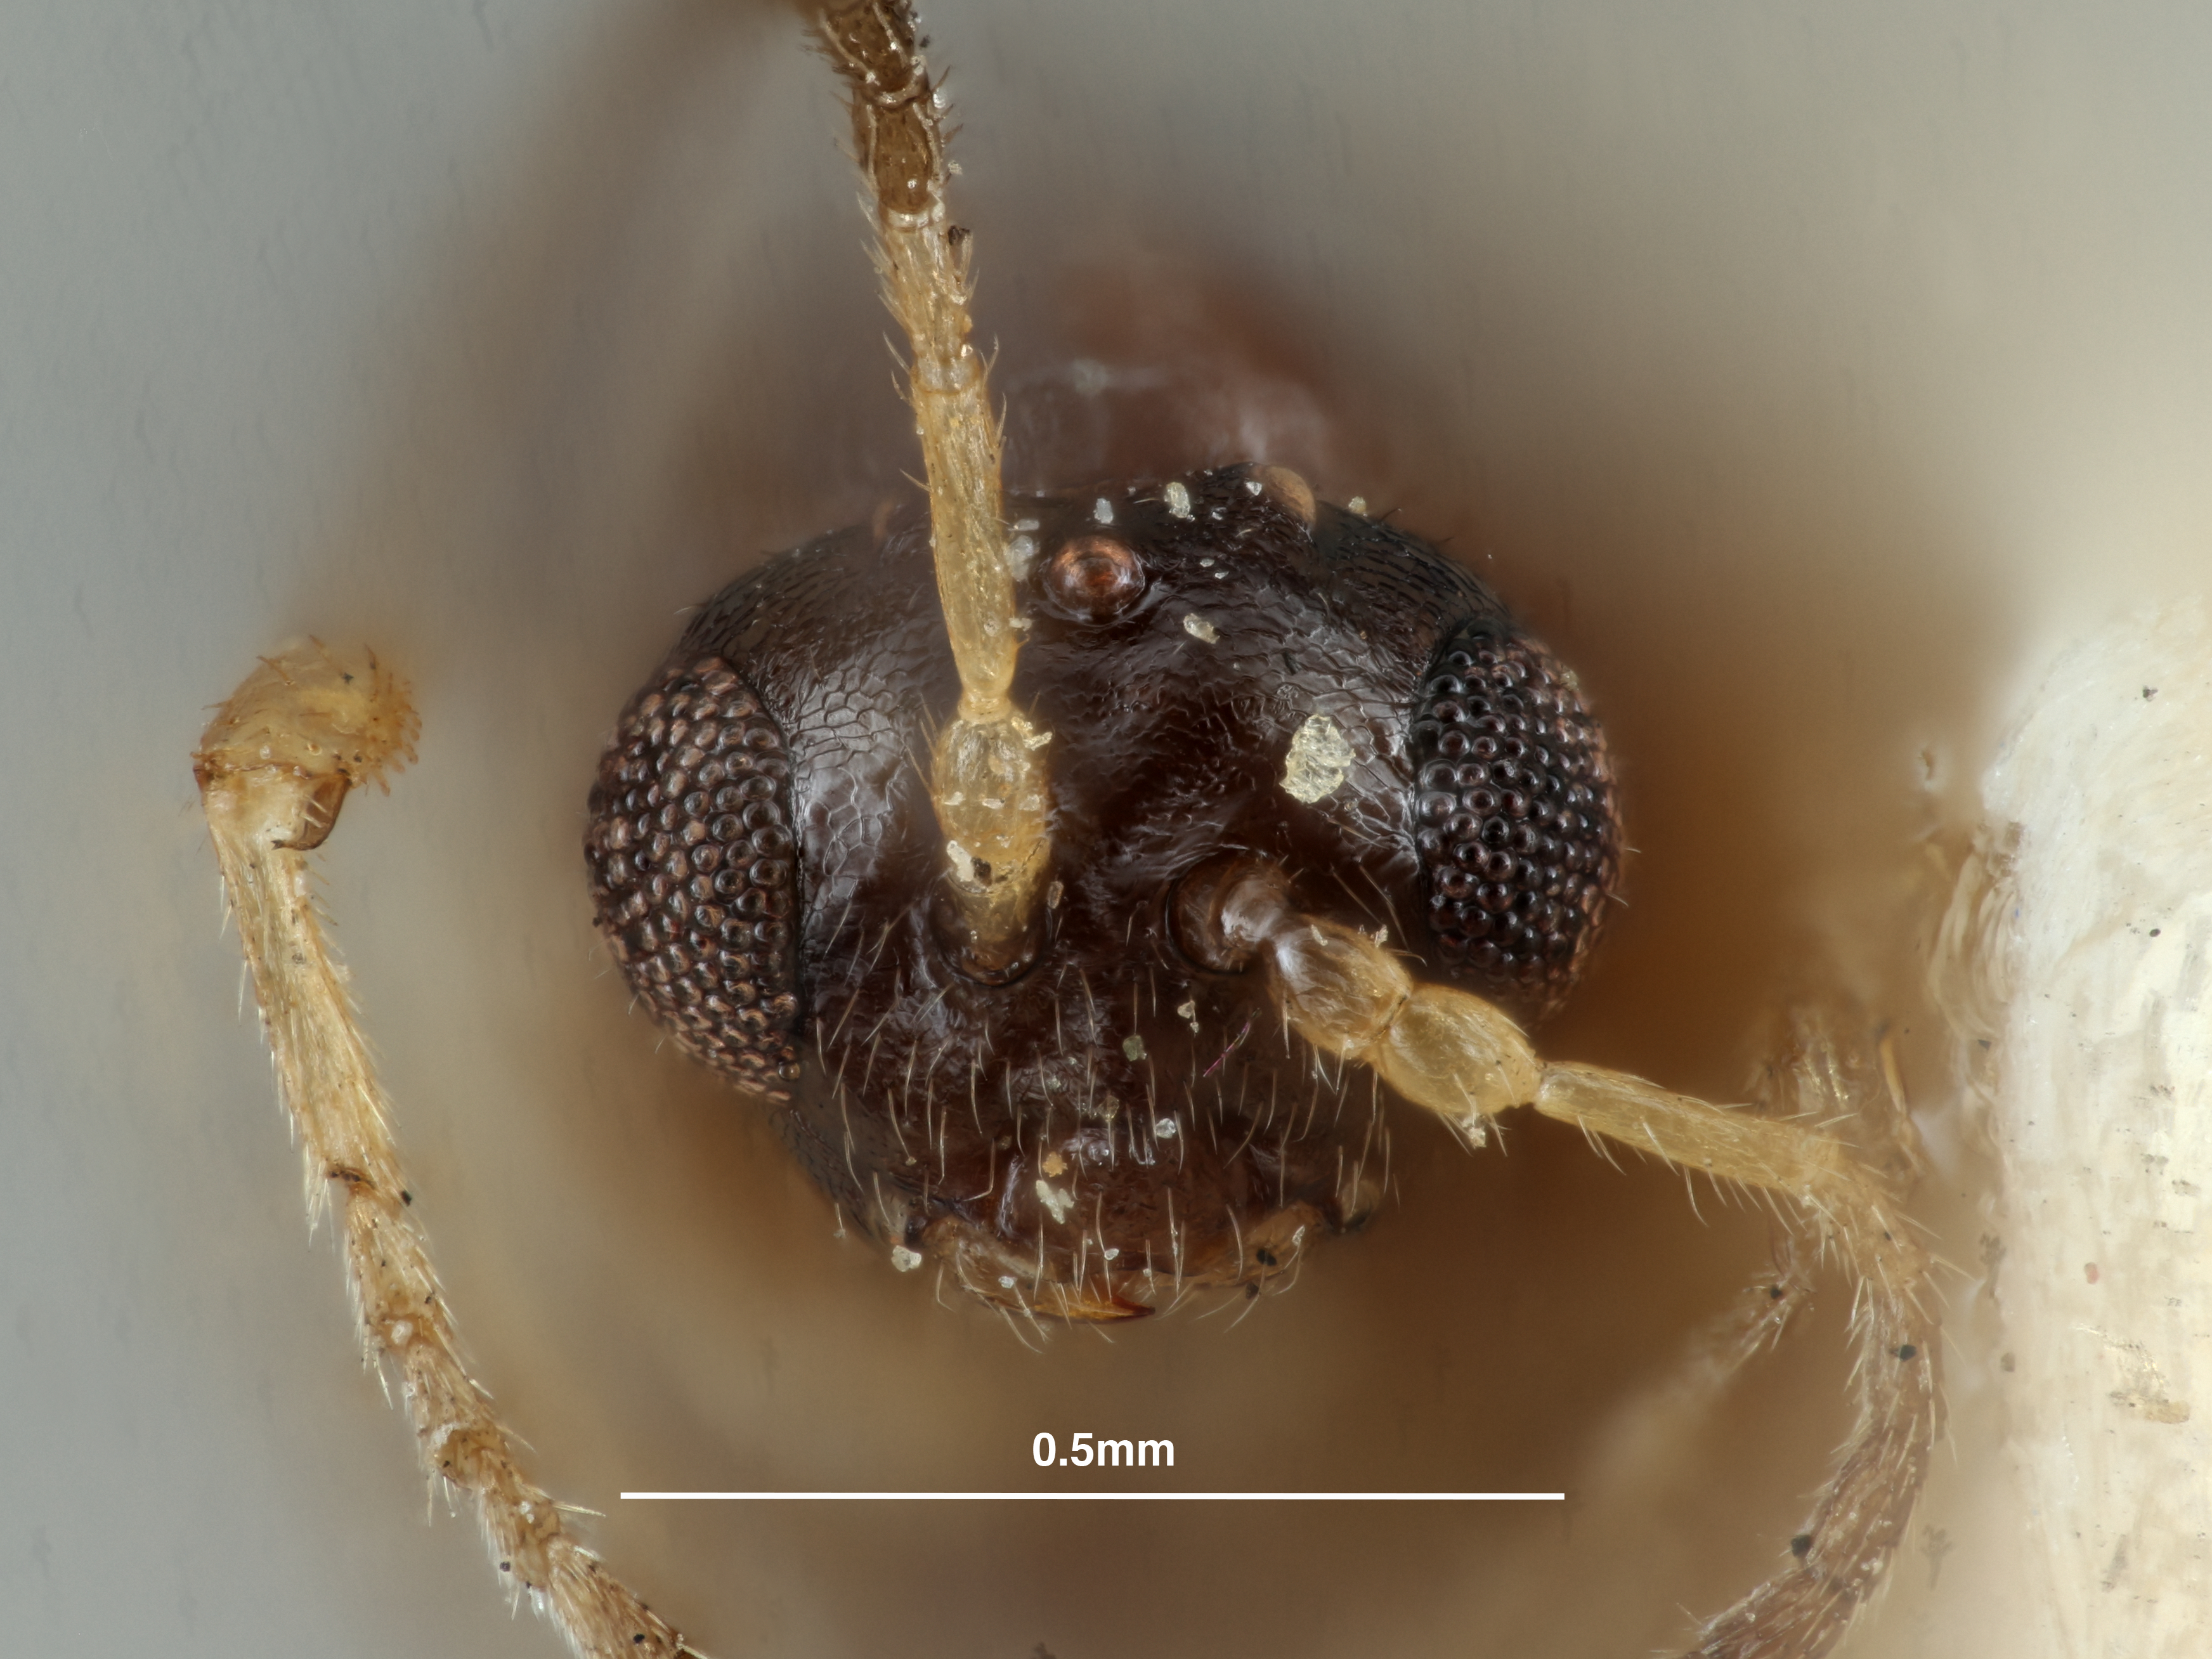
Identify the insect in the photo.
Neuroterus fugiens
